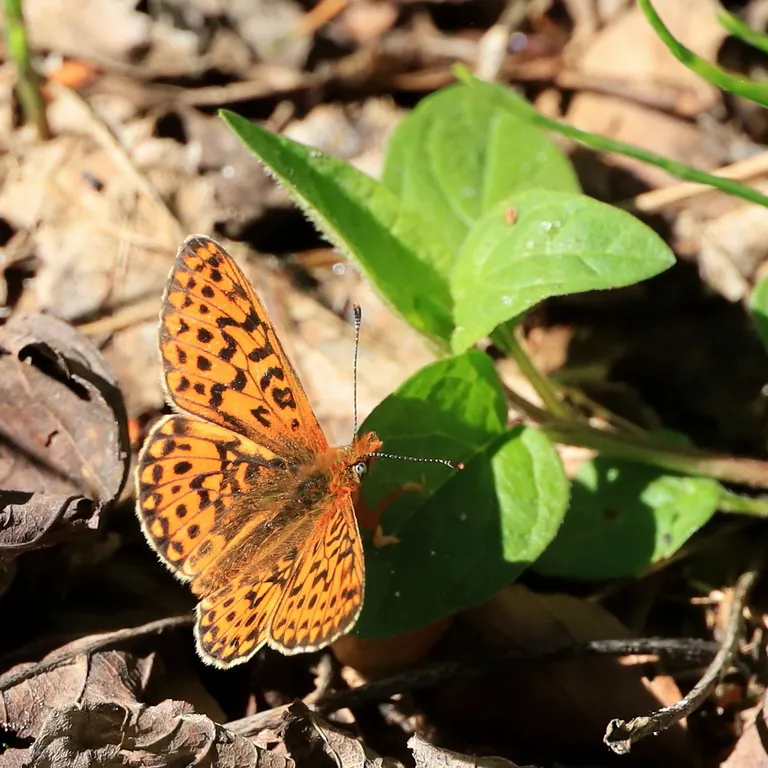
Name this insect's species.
Boloria euphrosyne (also Clossiana euphrosyne)
